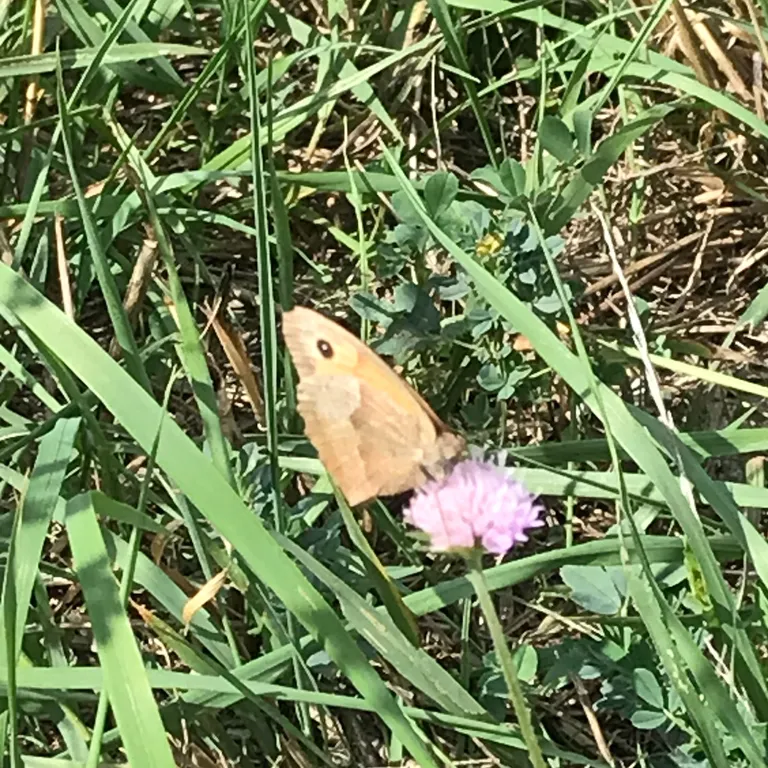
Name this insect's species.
Maniola jurtina
